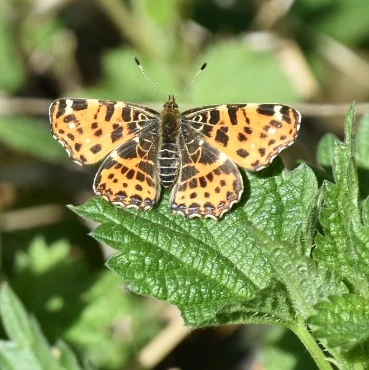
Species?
Araschnia levana
